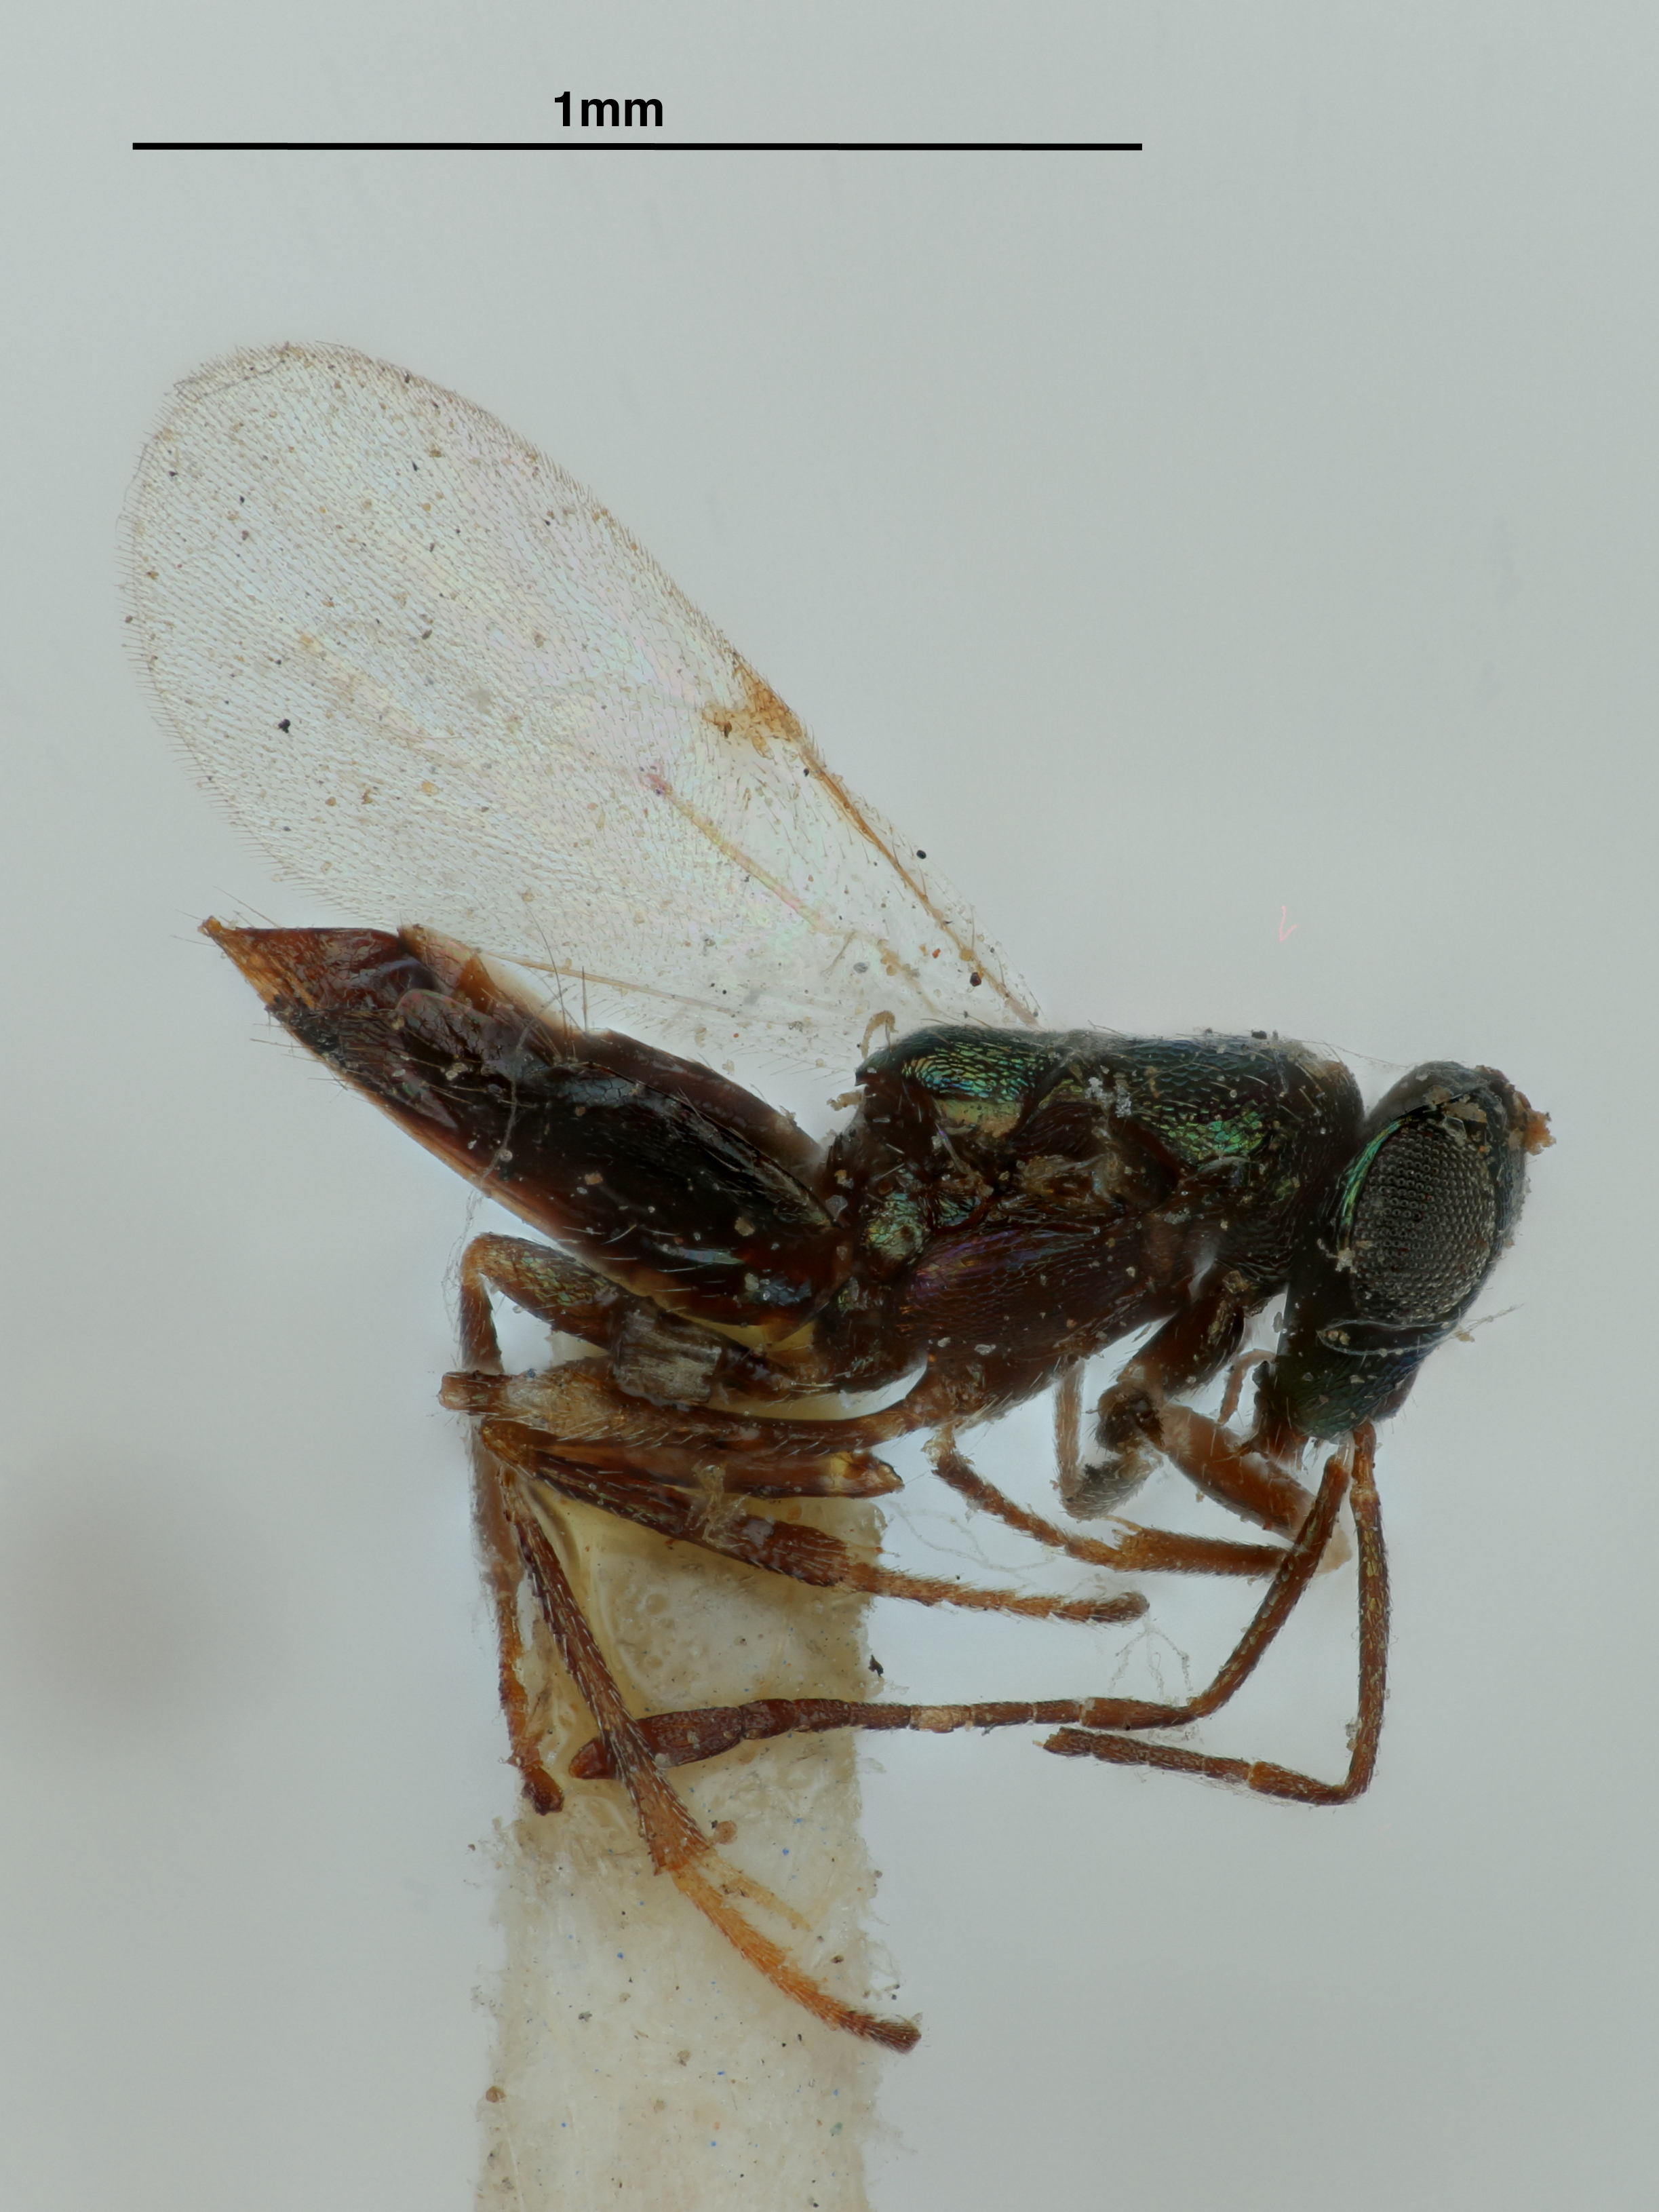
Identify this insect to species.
Liothorax melanocera
